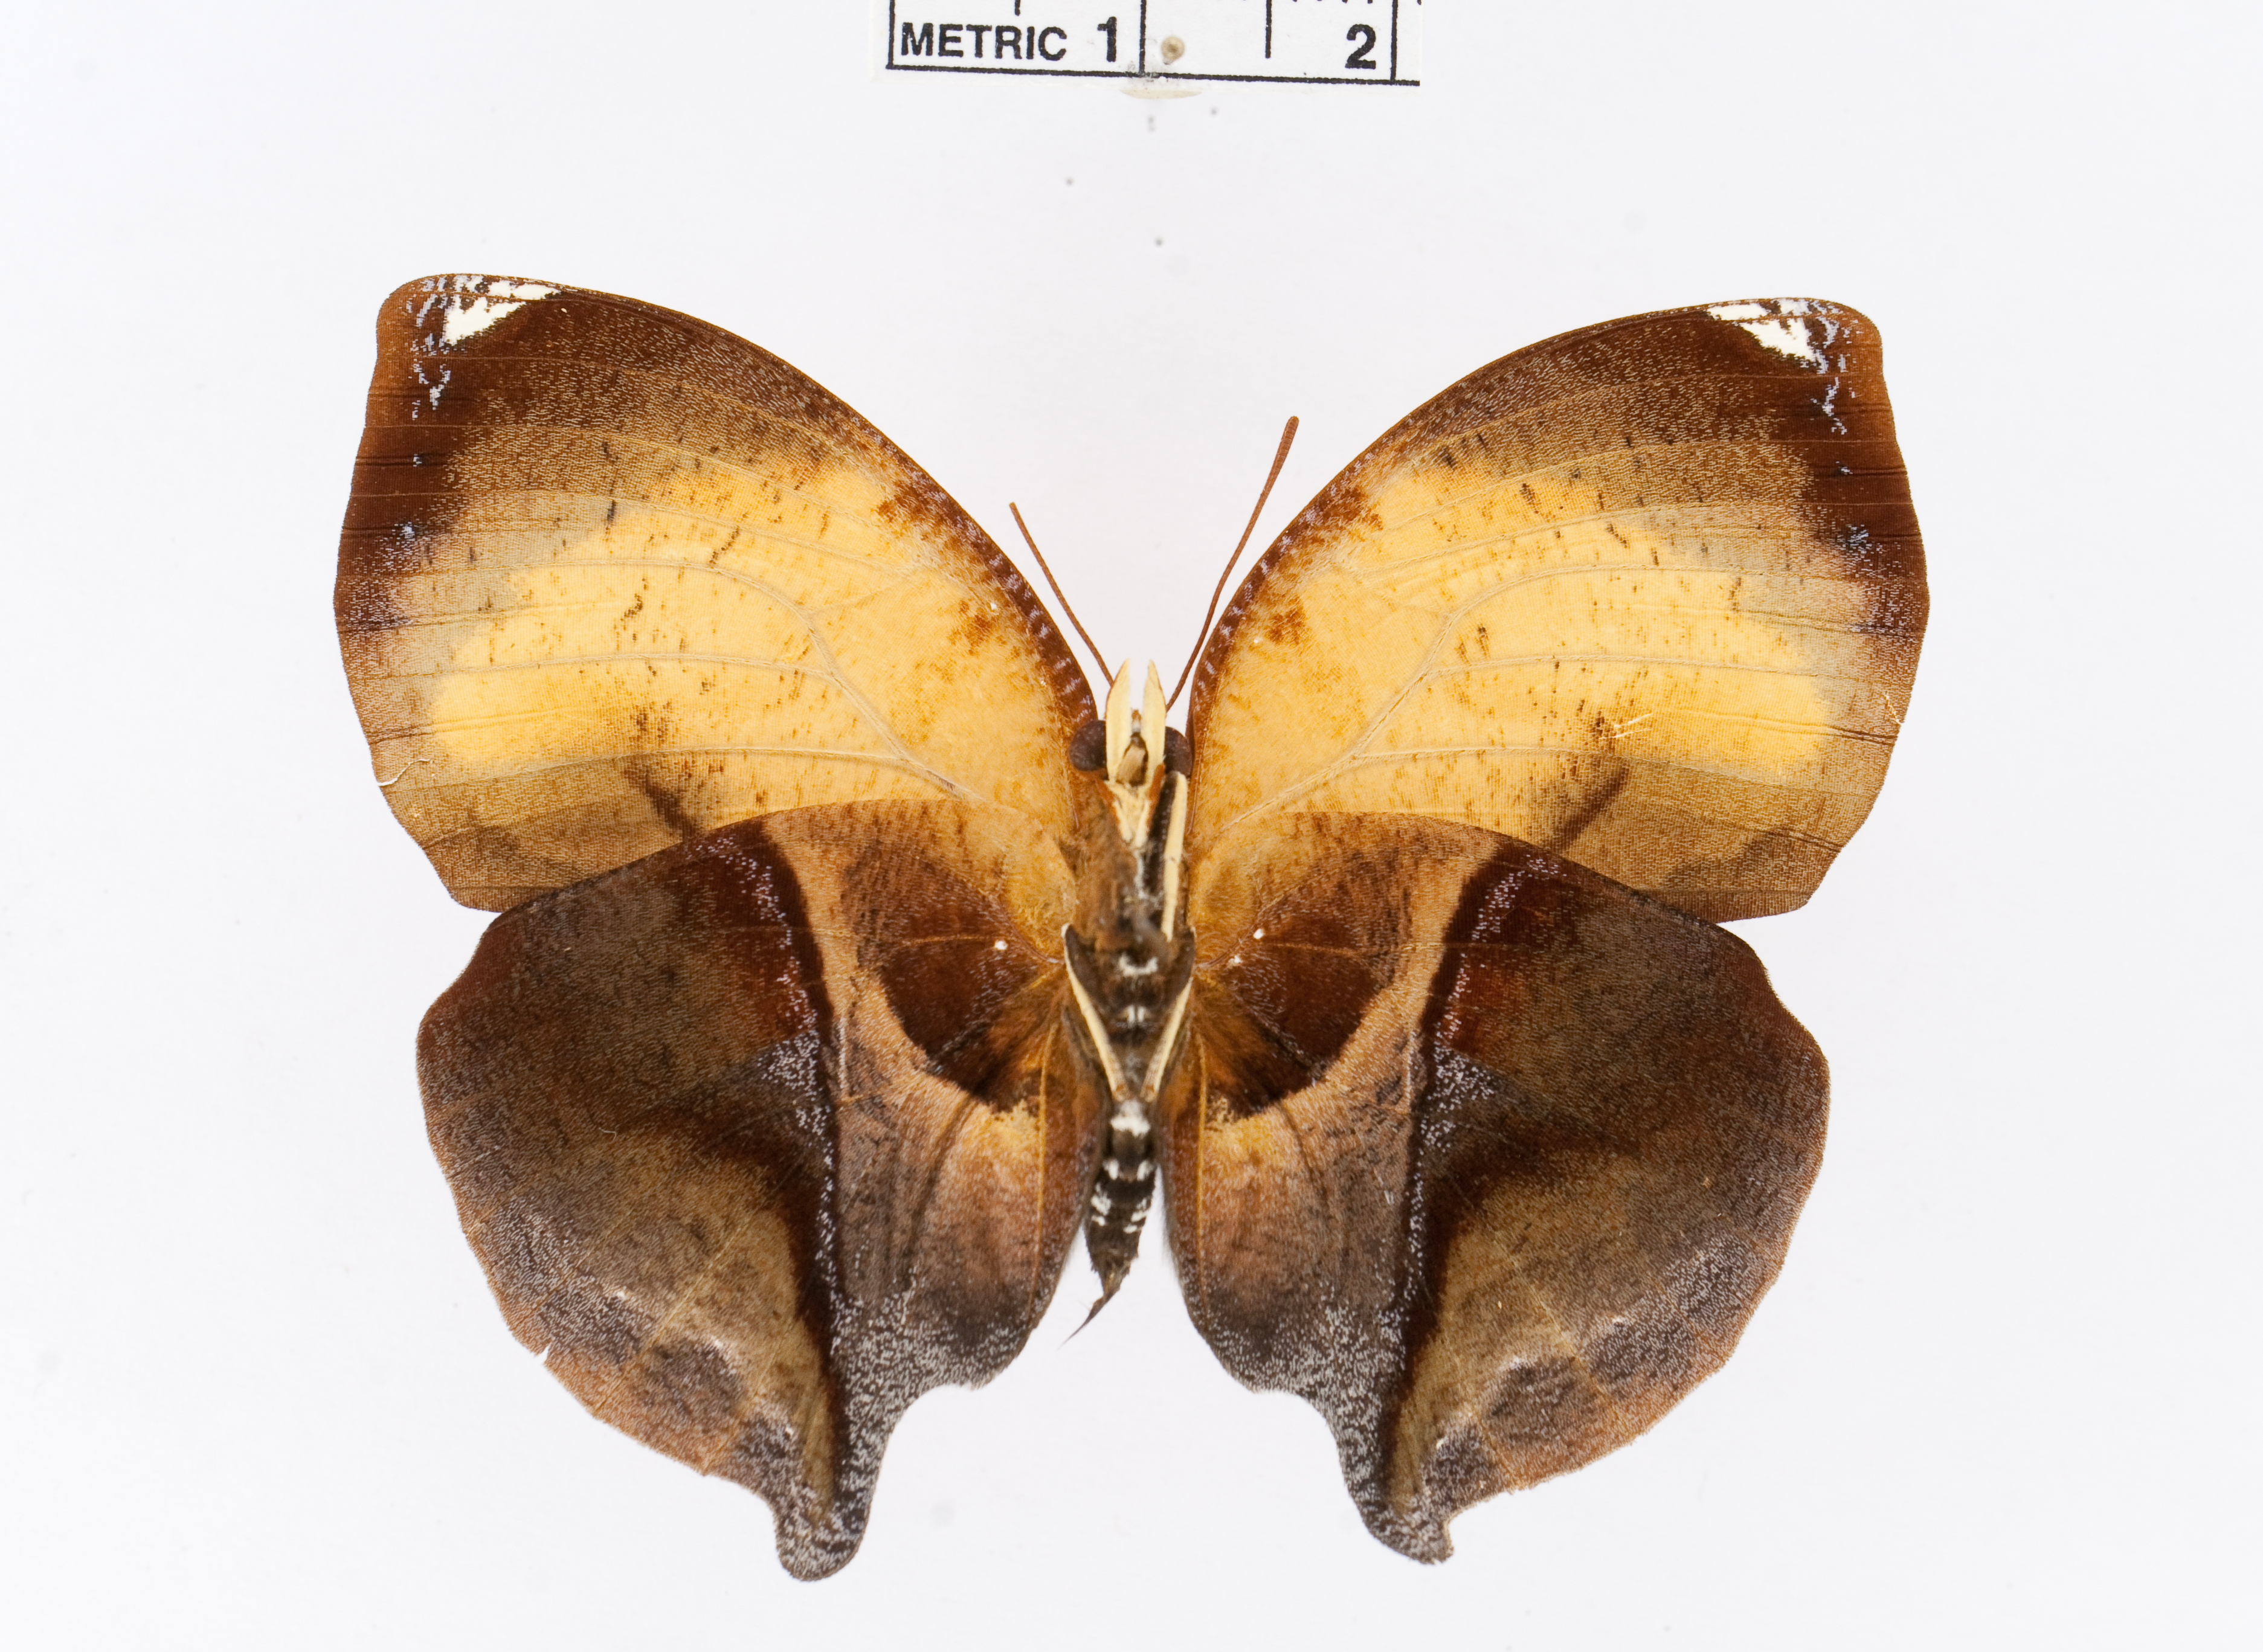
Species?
Siderone galanthis
